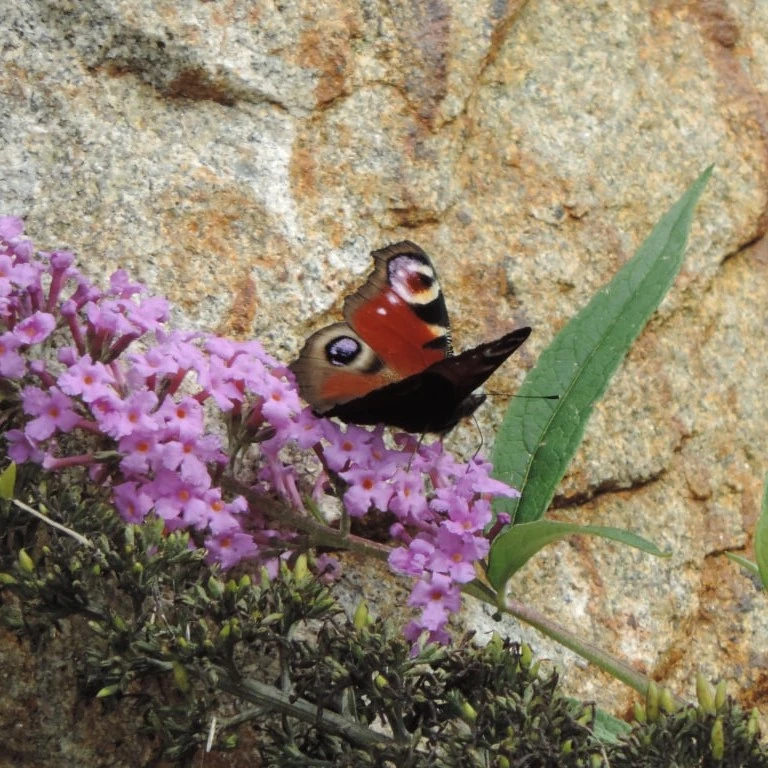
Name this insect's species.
Aglais io
